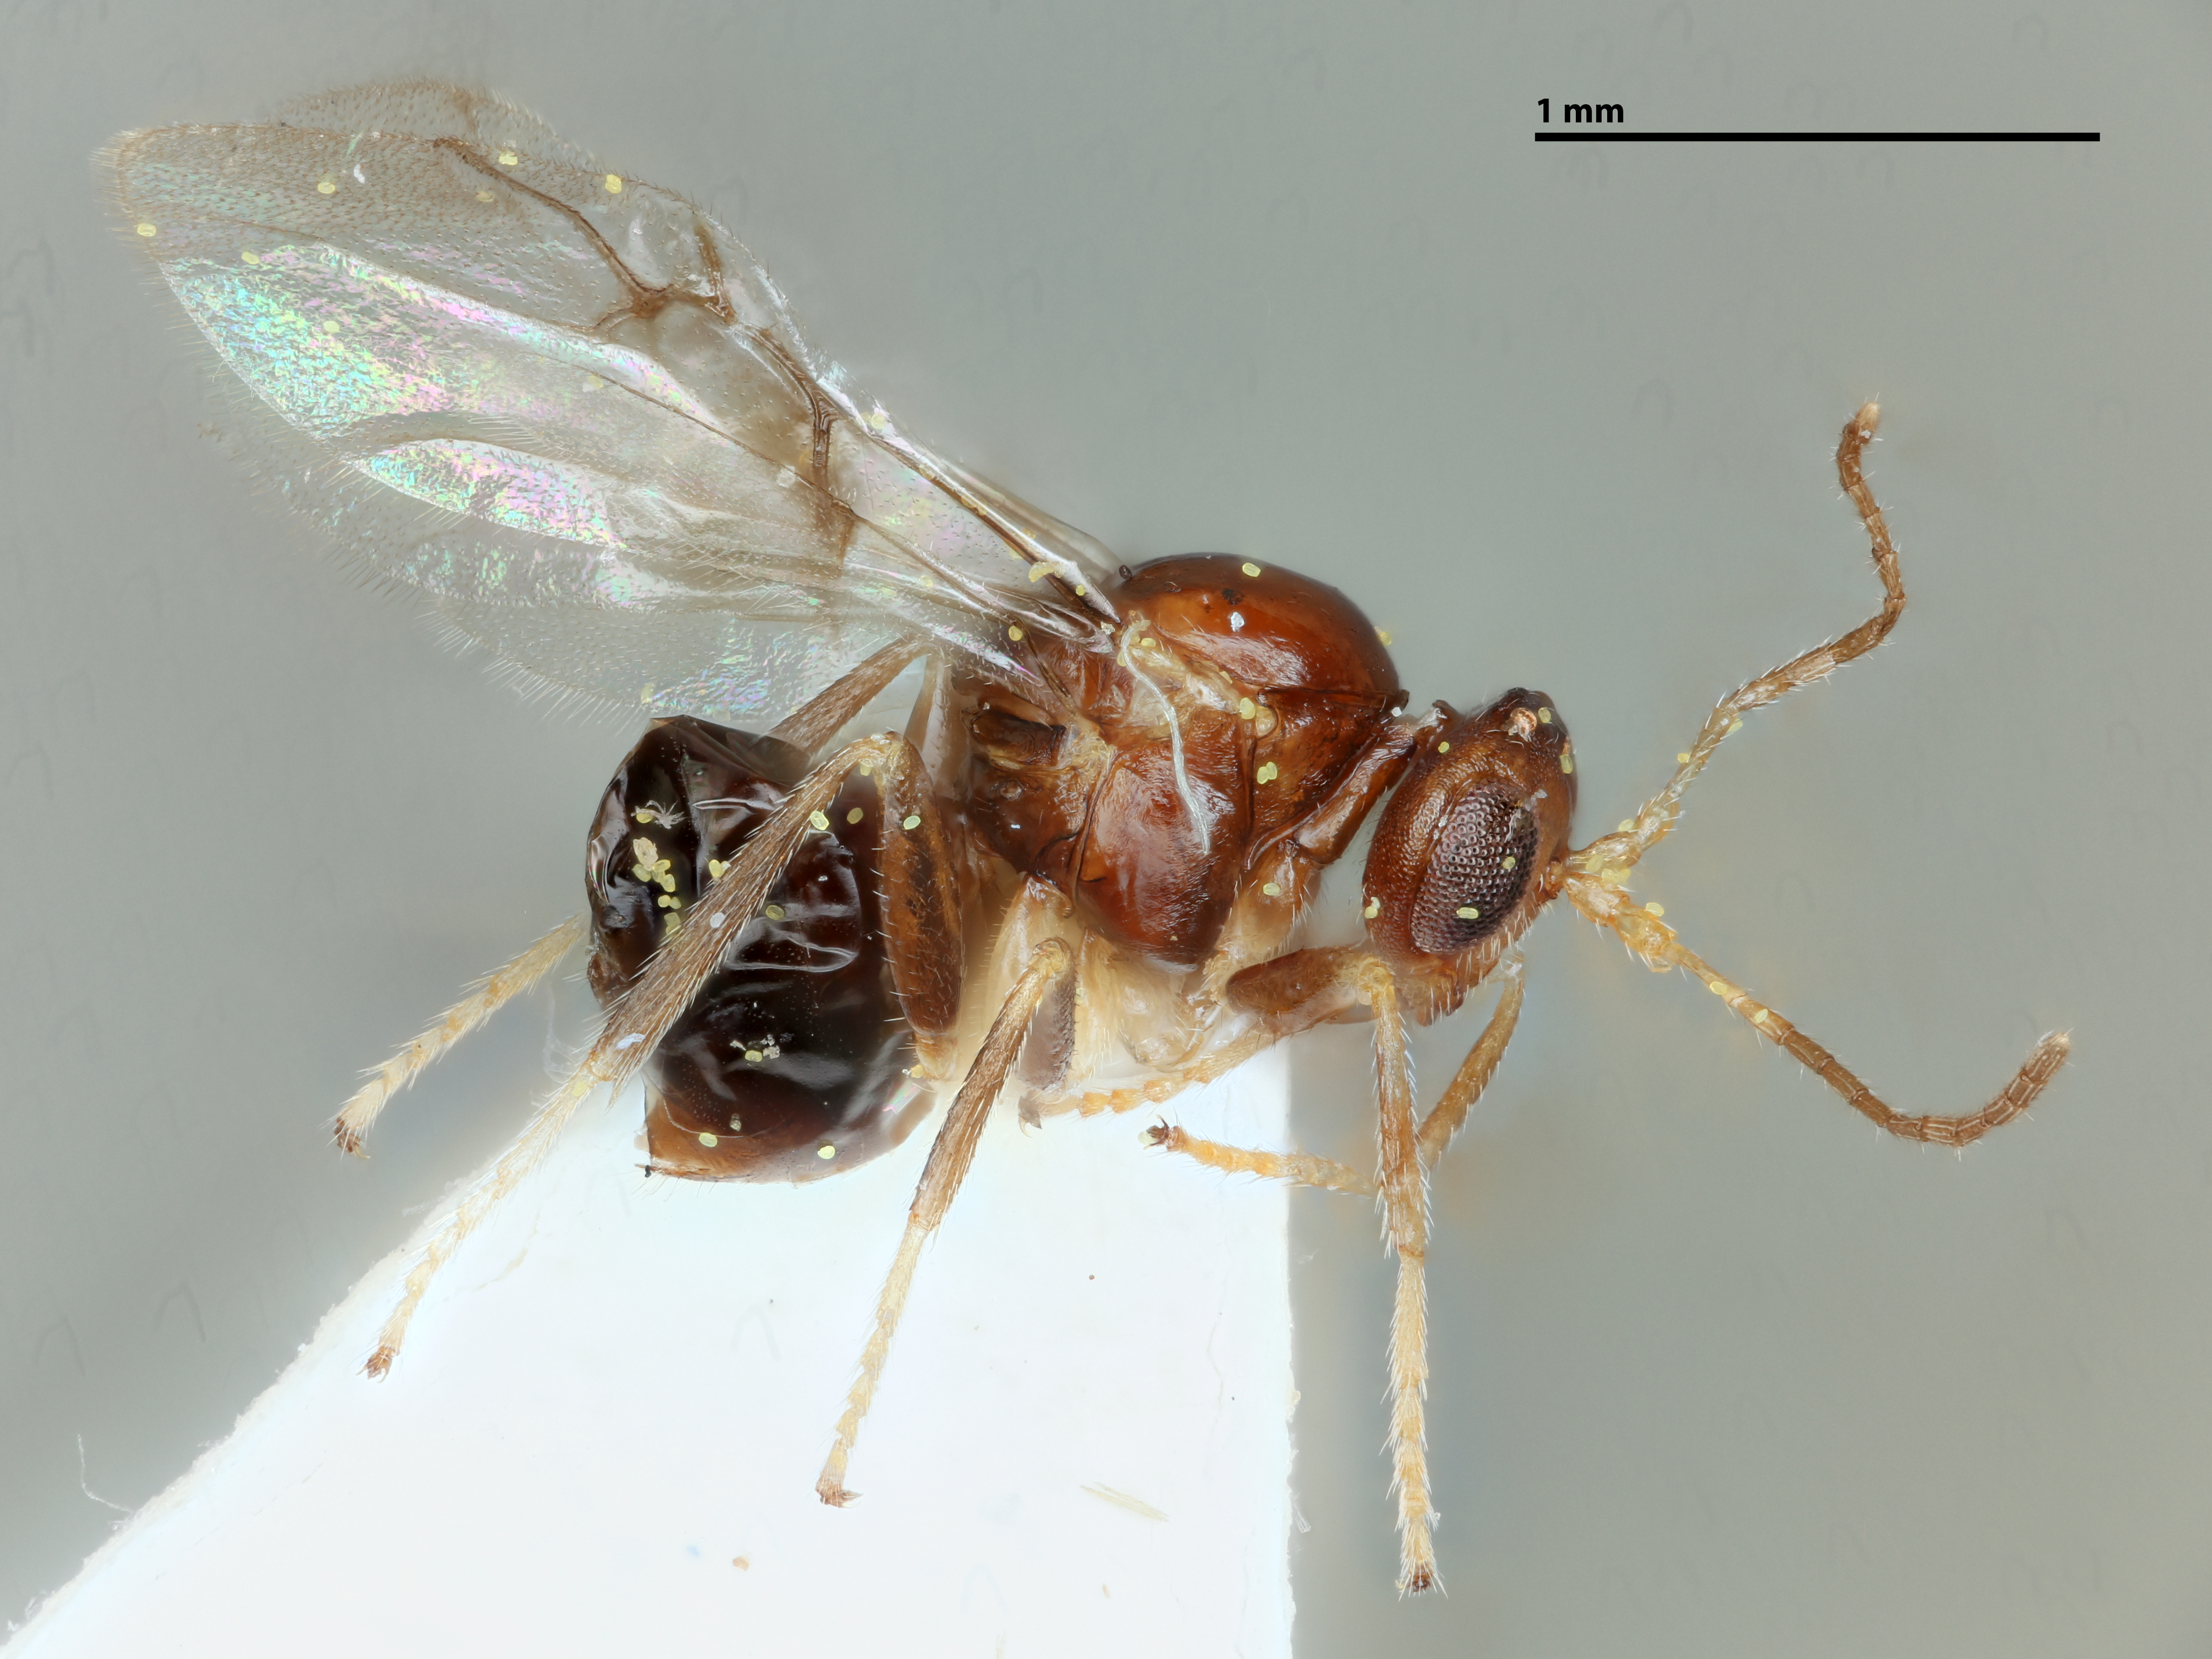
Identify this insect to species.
Neuroterus christi
